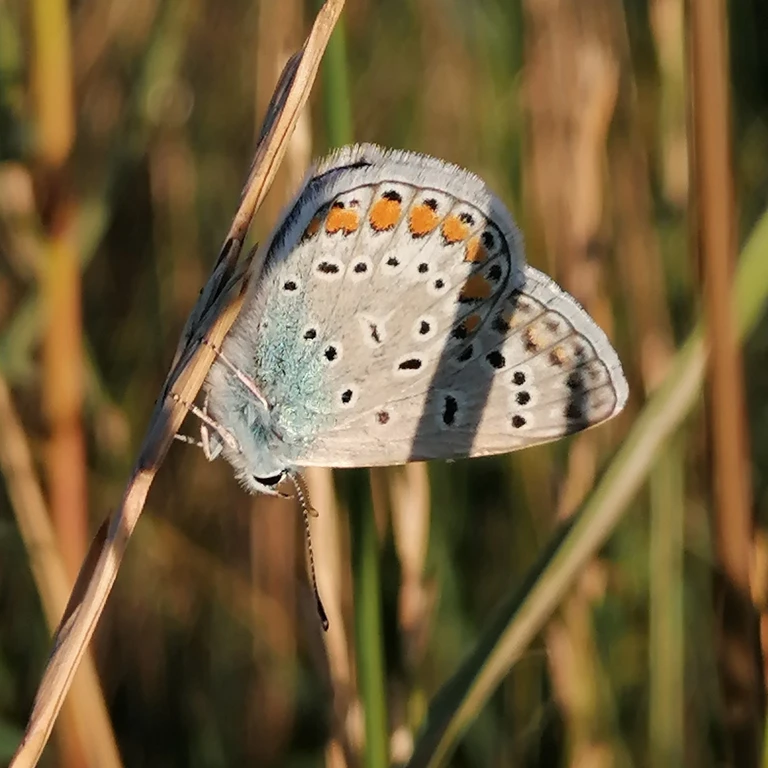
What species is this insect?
Polyommatus icarus
